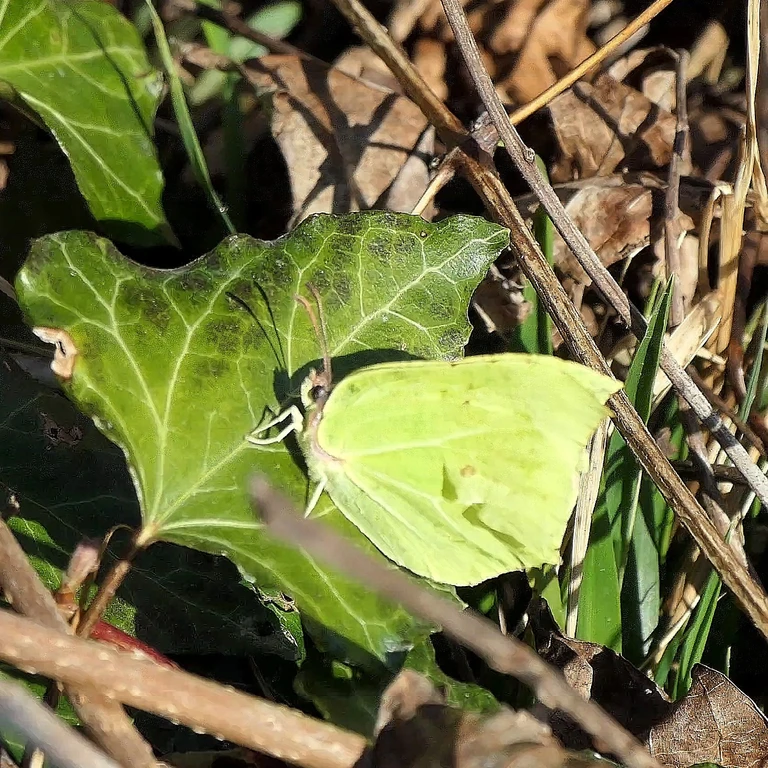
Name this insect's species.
Gonepteryx rhamni
